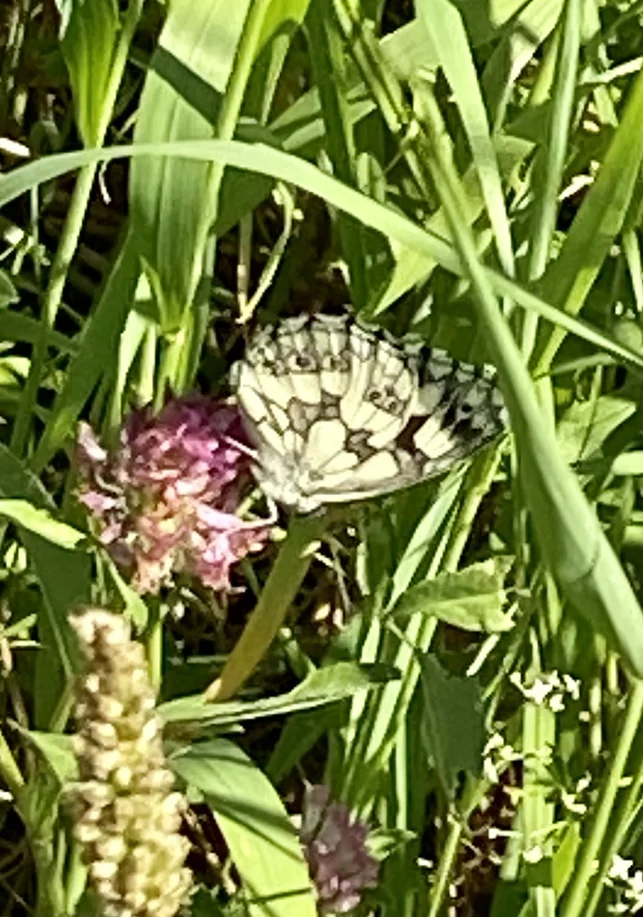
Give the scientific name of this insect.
Melanargia galathea
